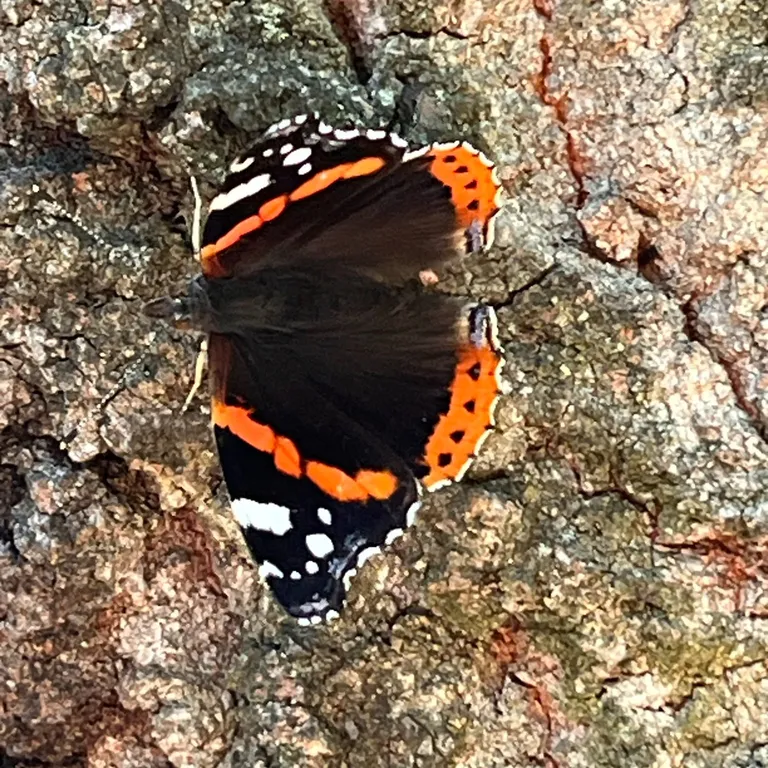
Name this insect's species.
Vanessa atalanta
